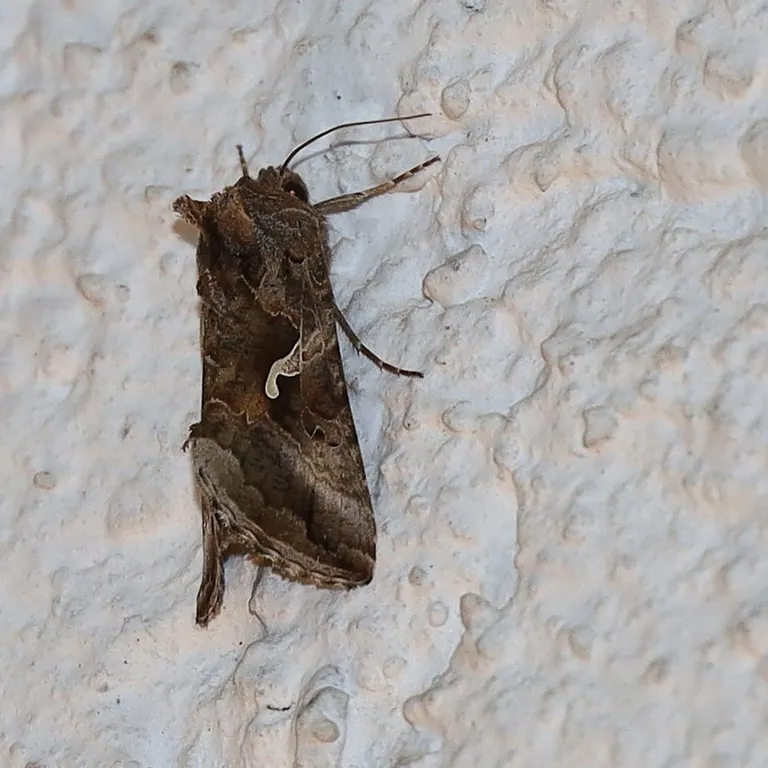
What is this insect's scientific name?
Autographa gamma
